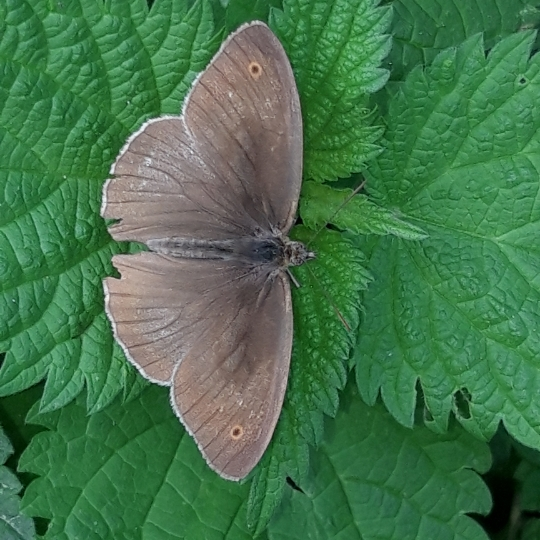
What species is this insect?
Maniola jurtina
